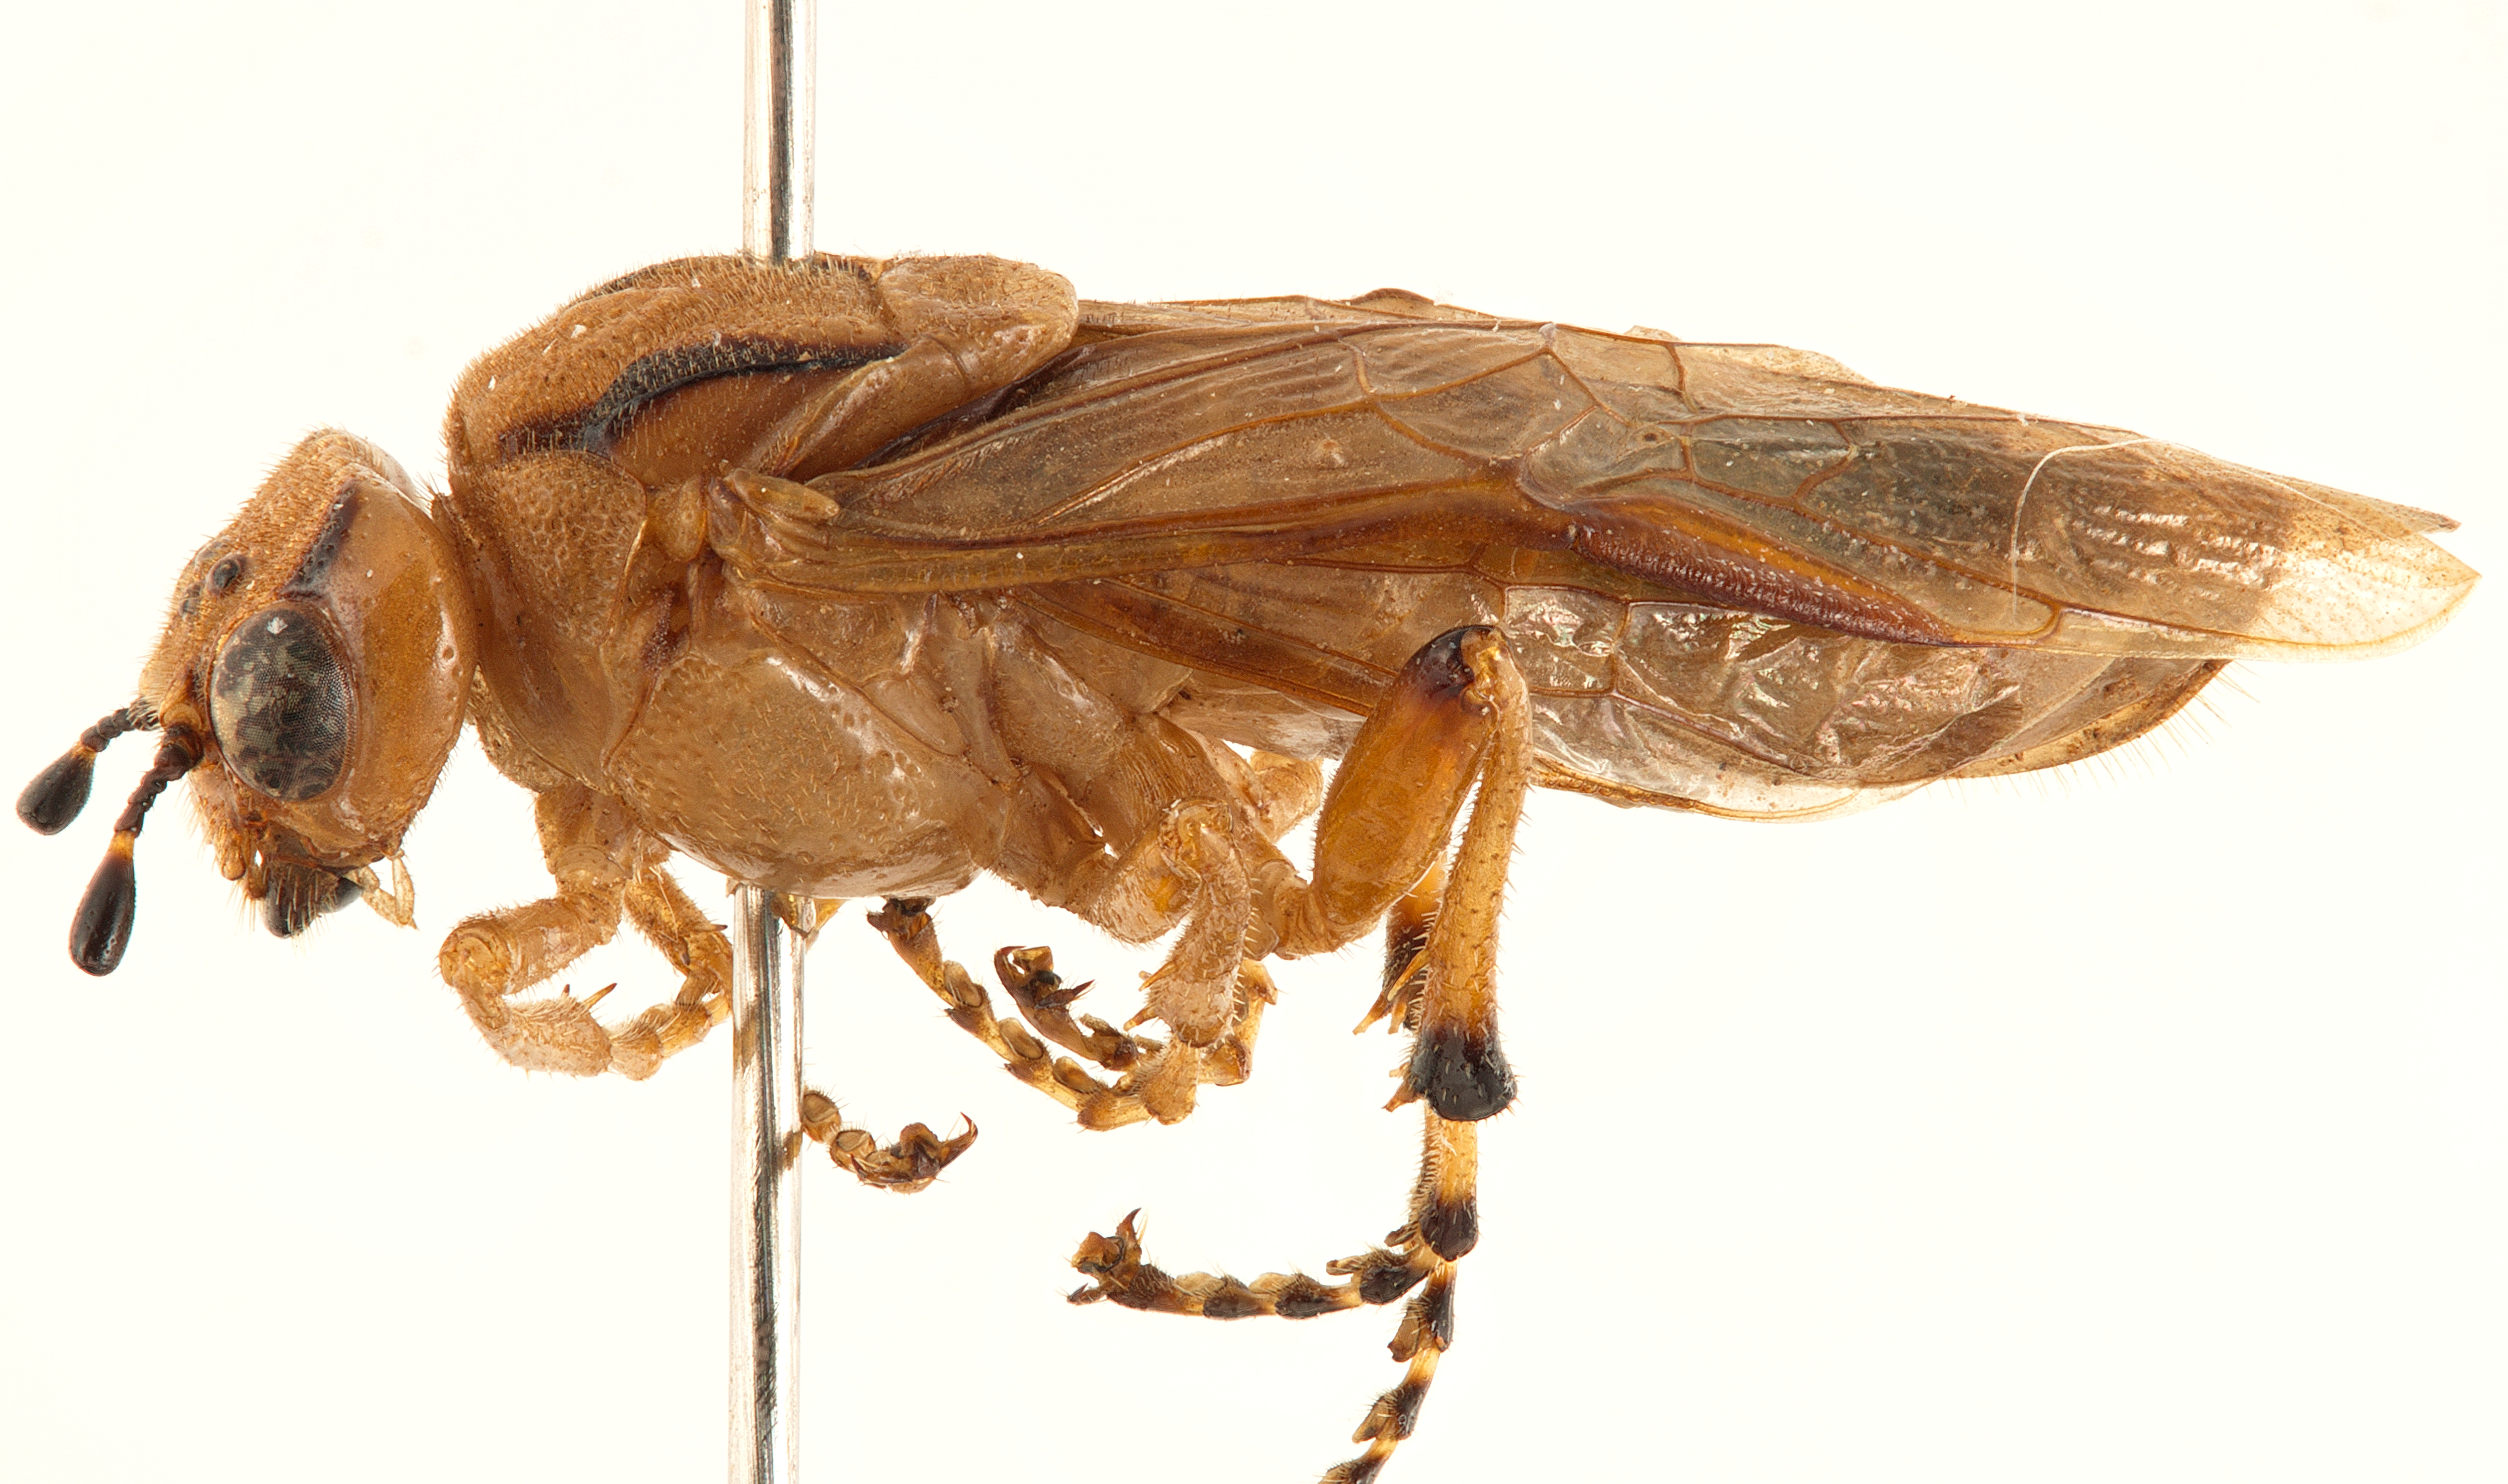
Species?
Pseudoperga guerinii
